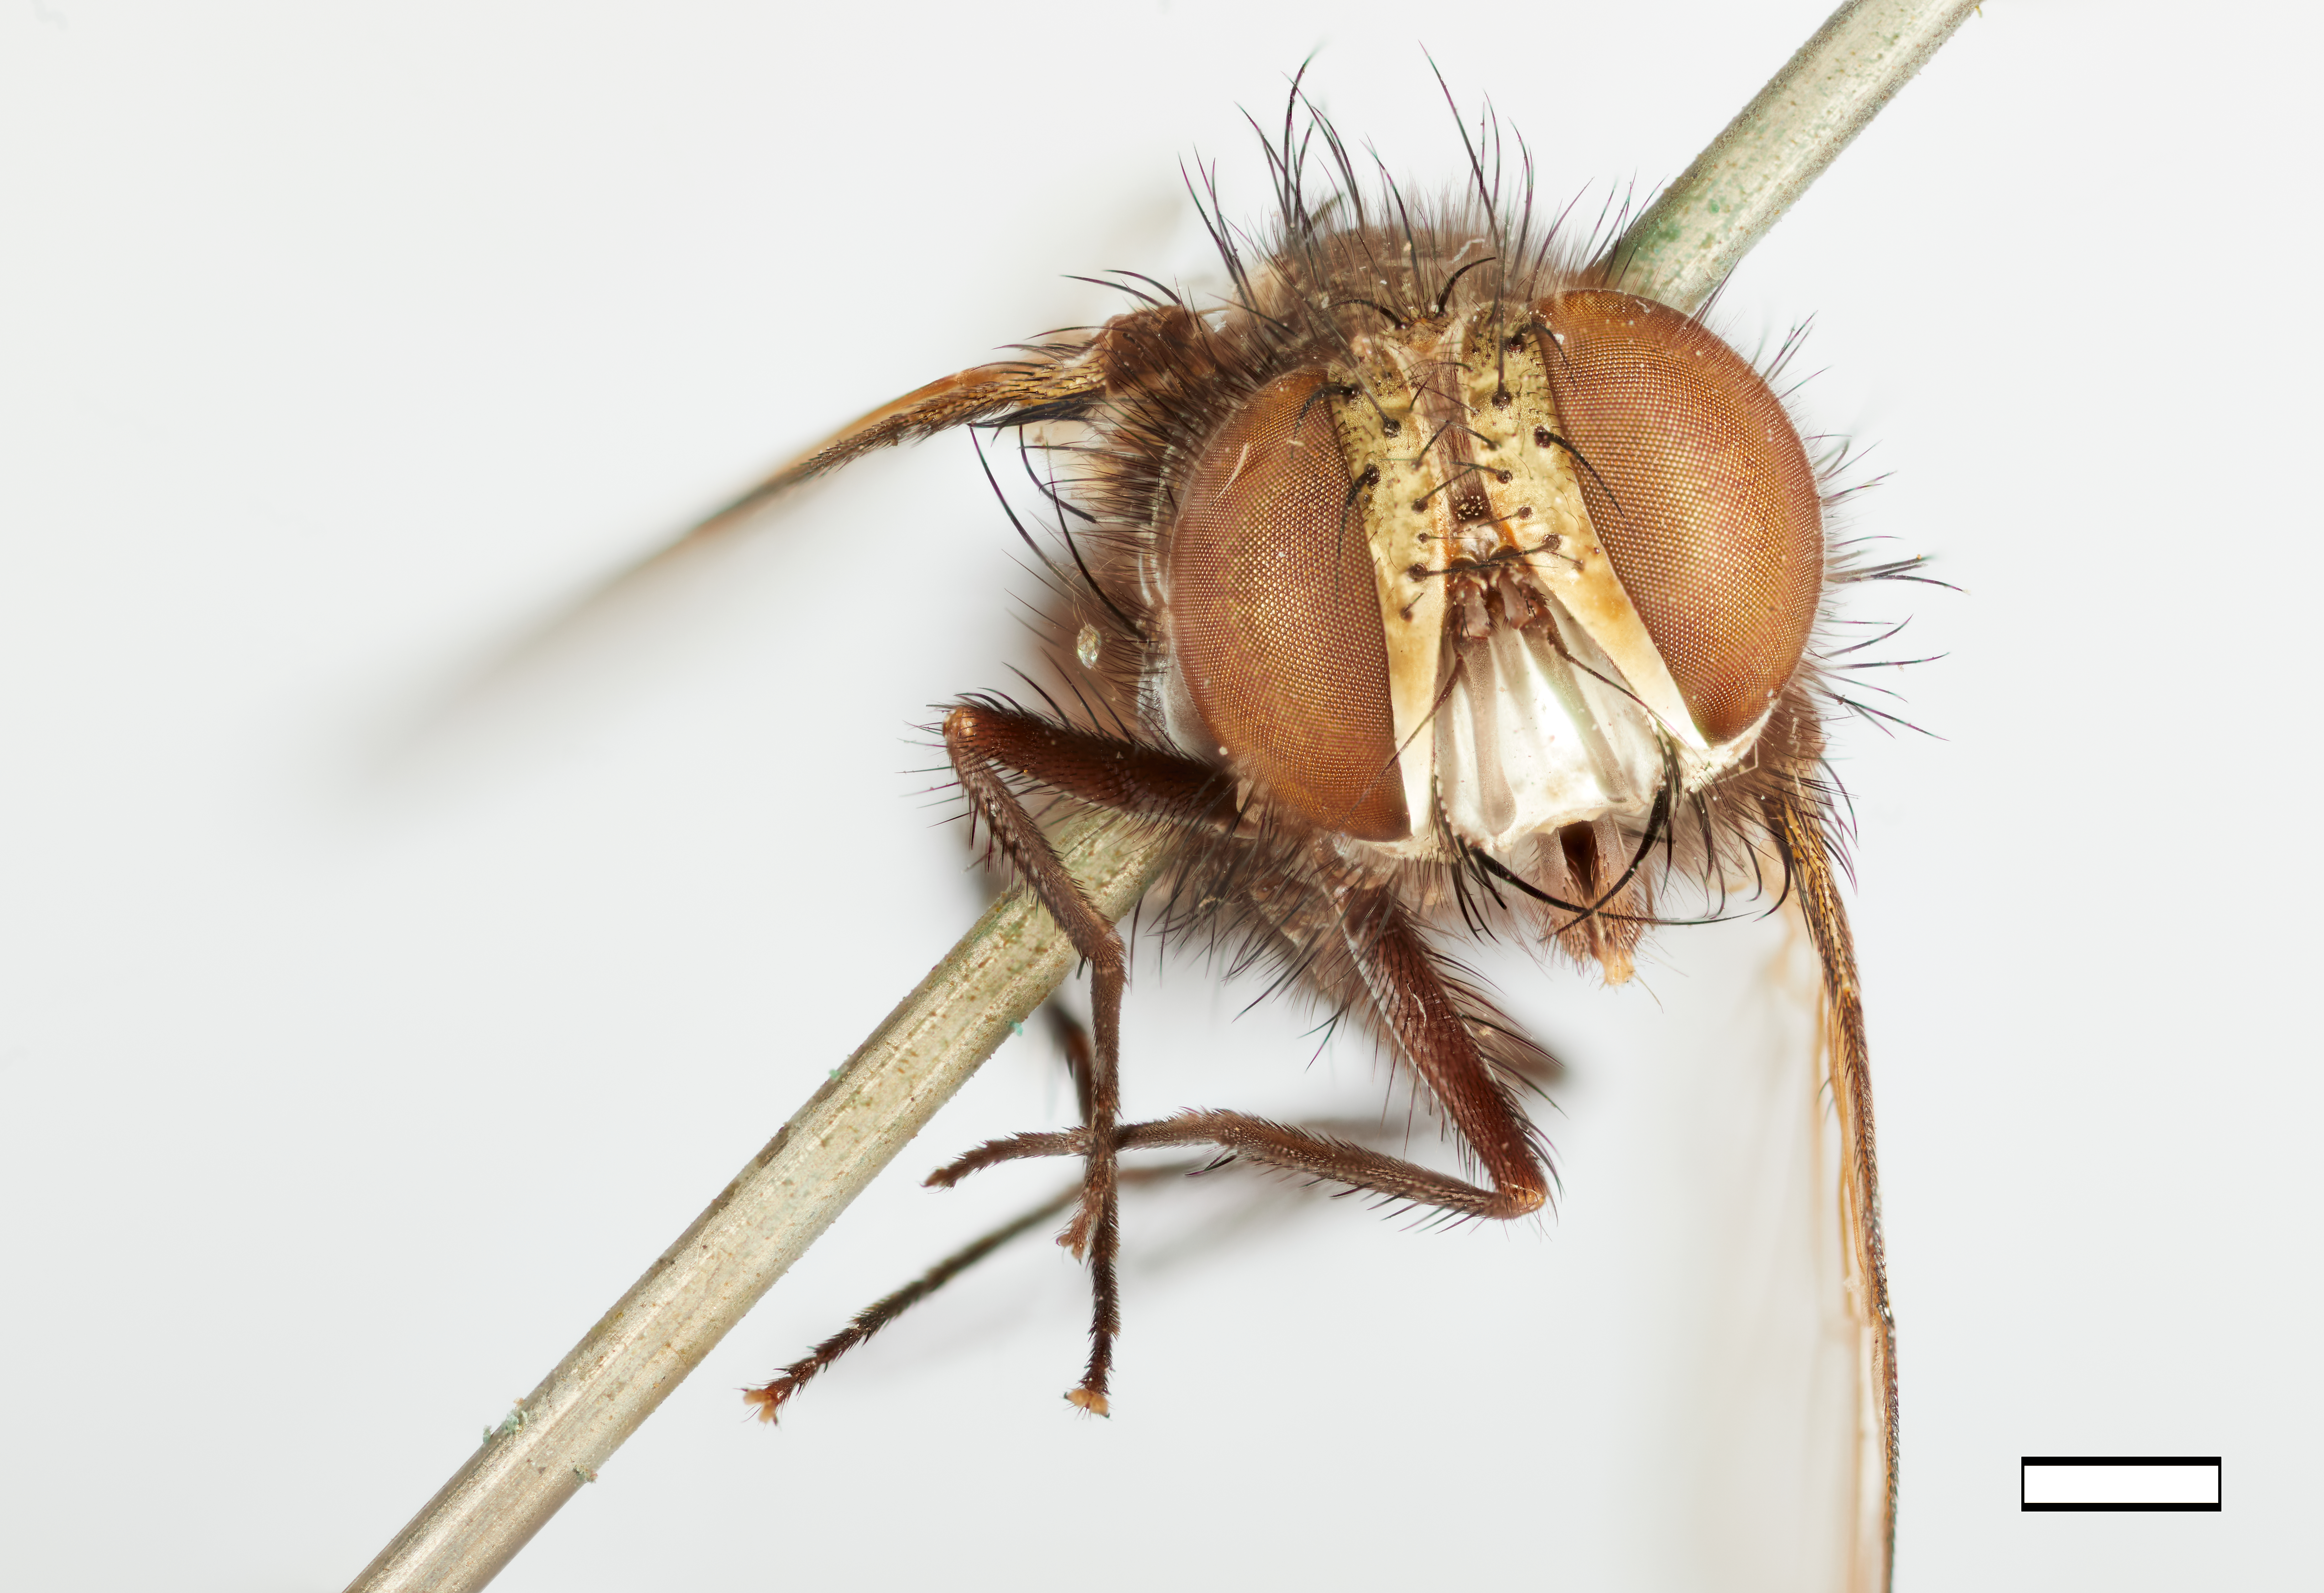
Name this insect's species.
Sturmia sternalis
